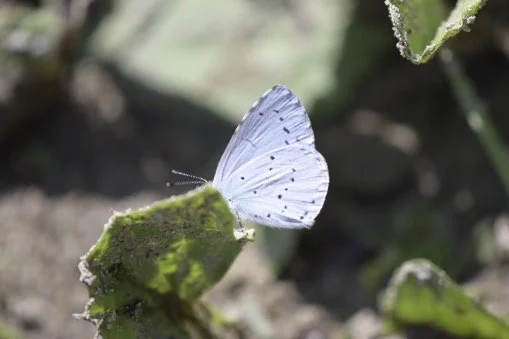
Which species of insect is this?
Celastrina argiolus
